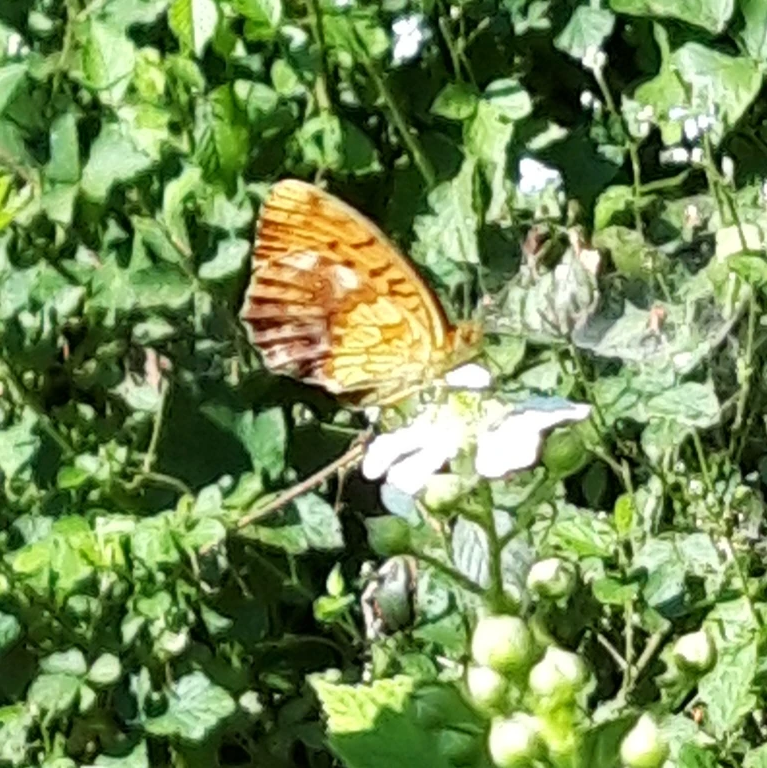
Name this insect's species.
Brenthis daphne
